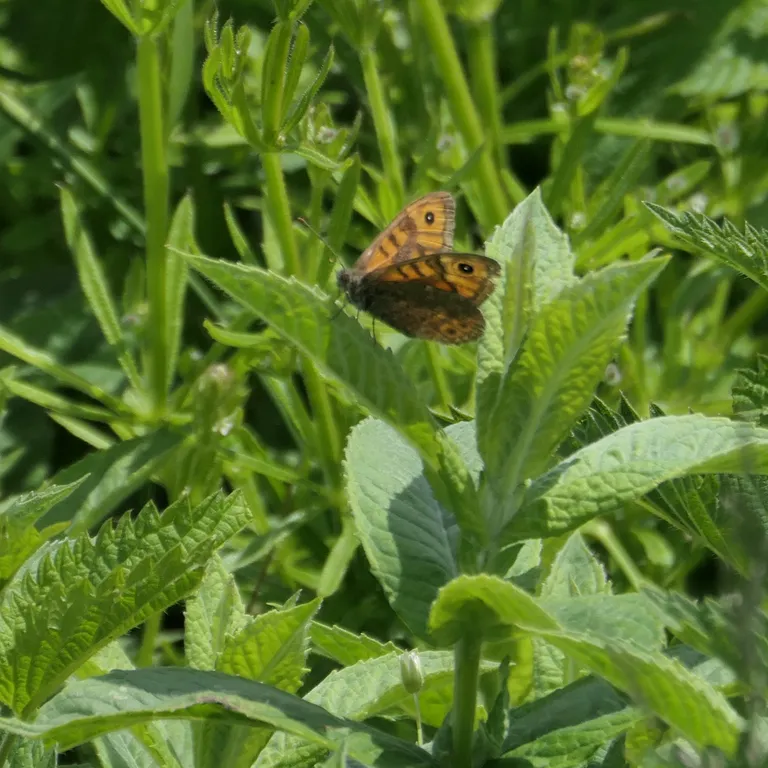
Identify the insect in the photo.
Lasiommata megera (also Pararge megera)
